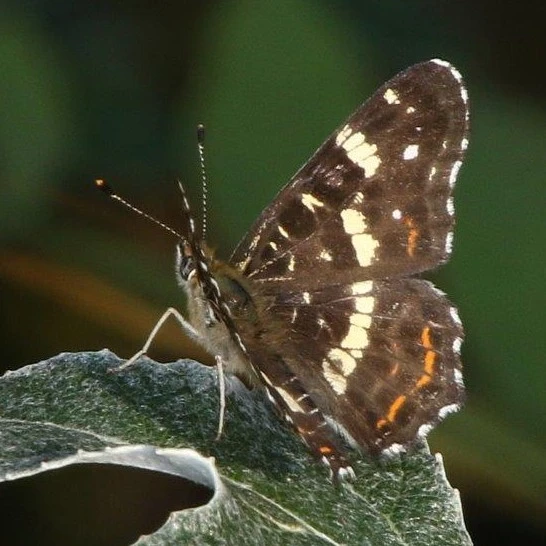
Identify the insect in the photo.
Araschnia levana
